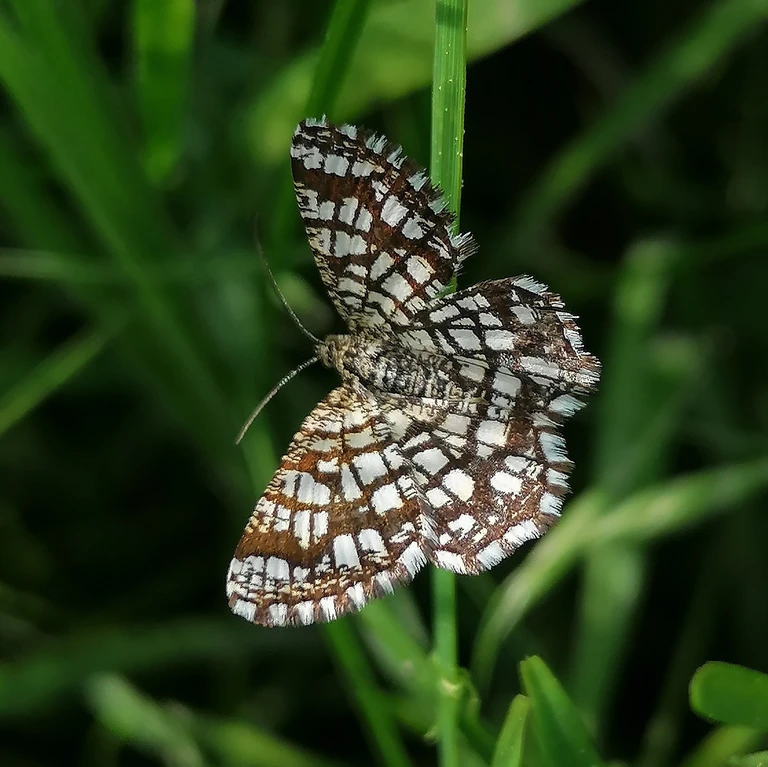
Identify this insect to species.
Chiasmia clathrata
